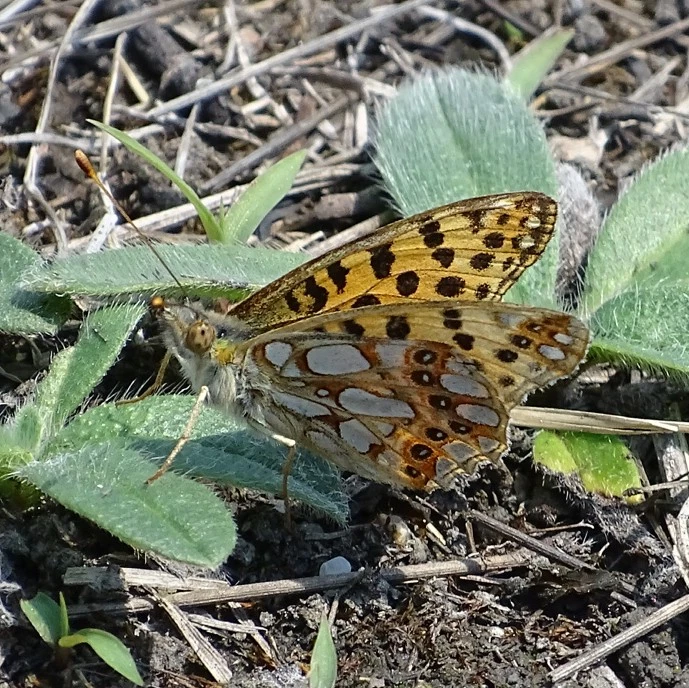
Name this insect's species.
Issoria lathonia
